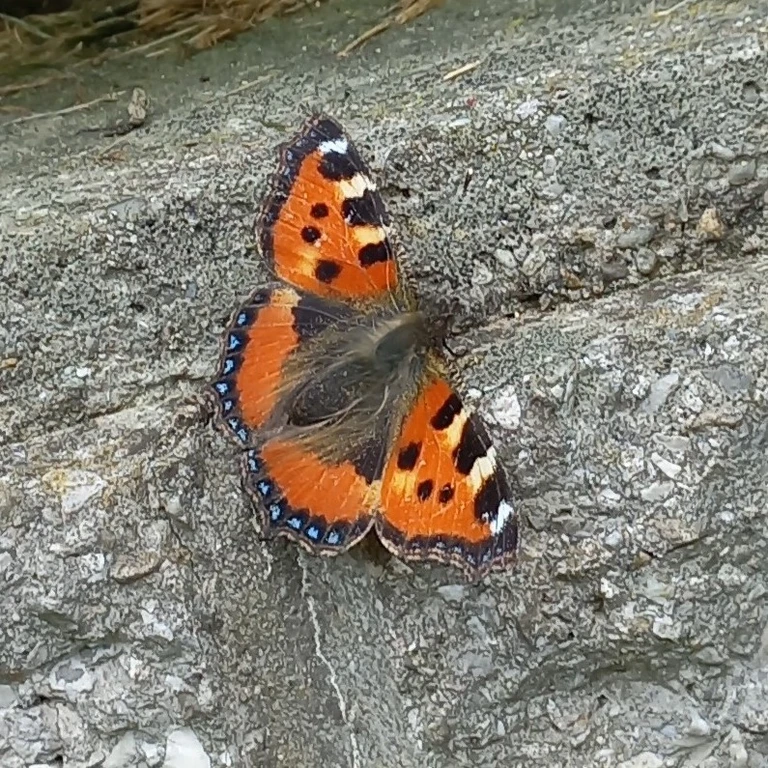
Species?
Aglais urticae
